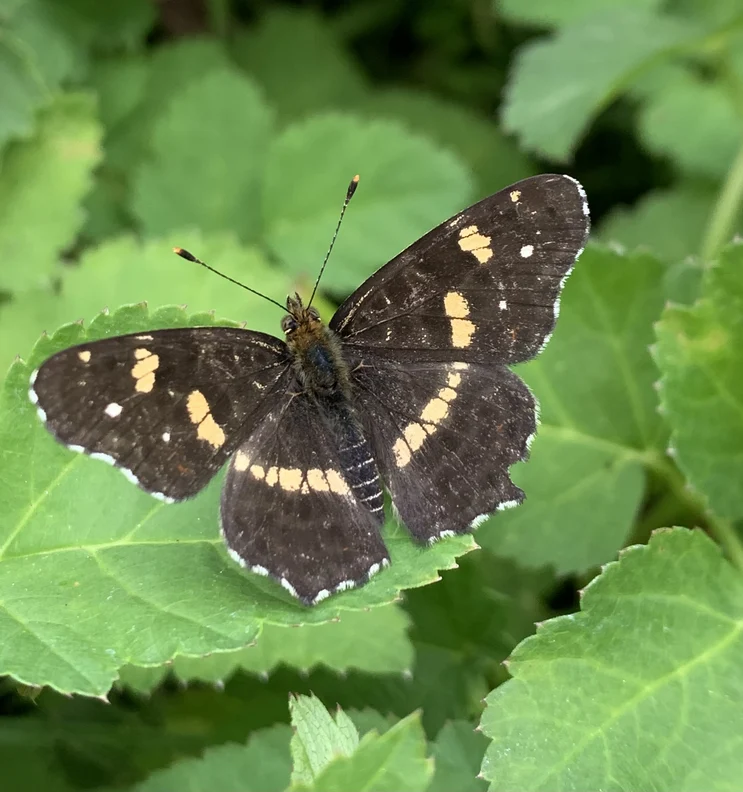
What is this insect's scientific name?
Araschnia levana
